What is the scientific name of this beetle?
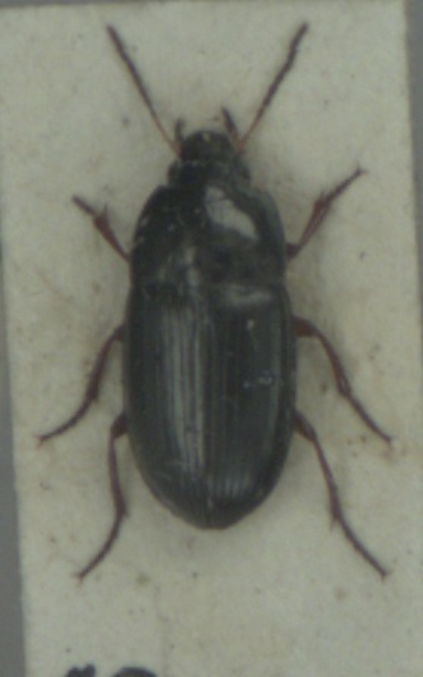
Amara familiaris
